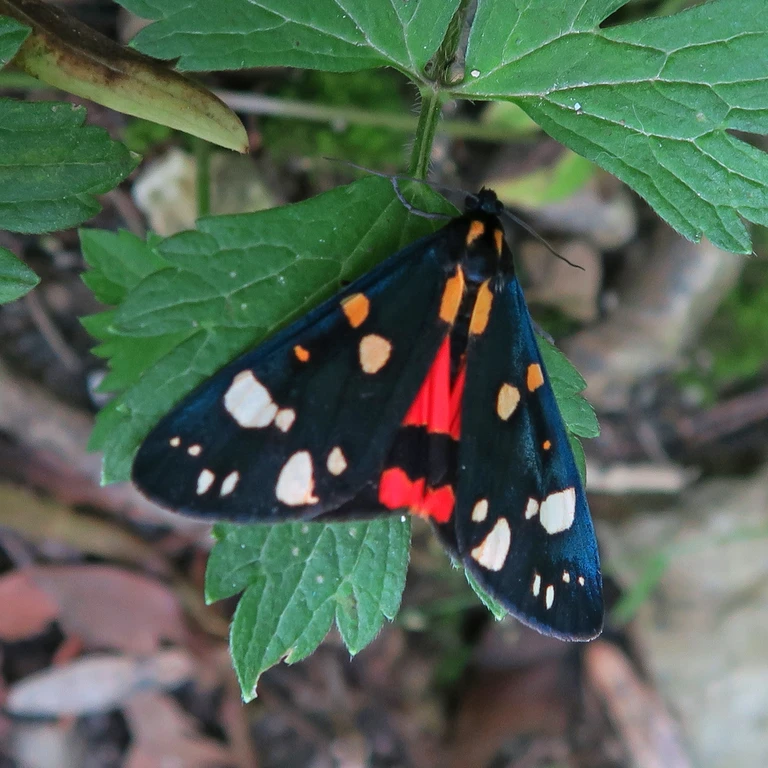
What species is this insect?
Callimorpha dominula
